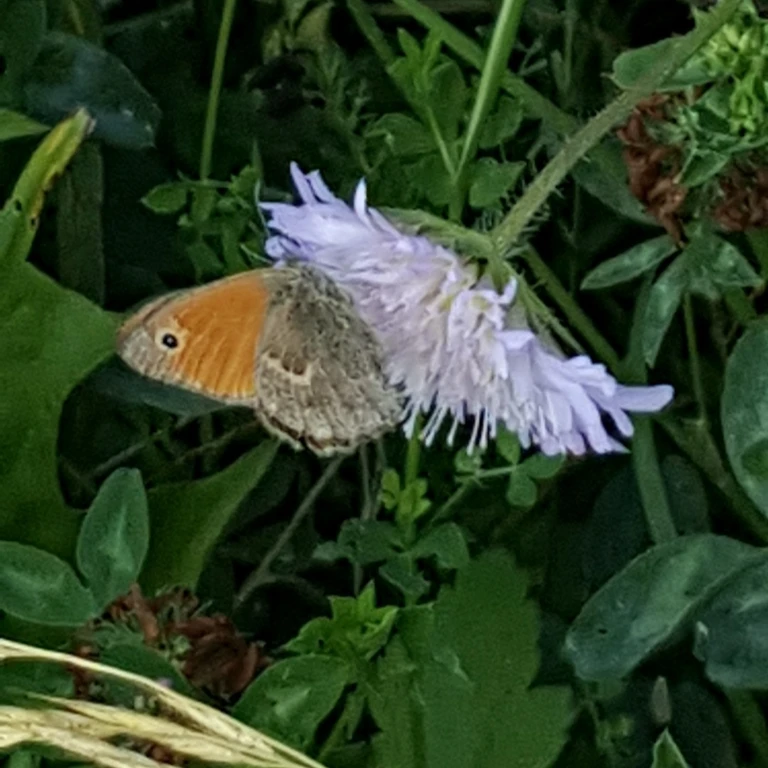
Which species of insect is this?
Coenonympha pamphilus
